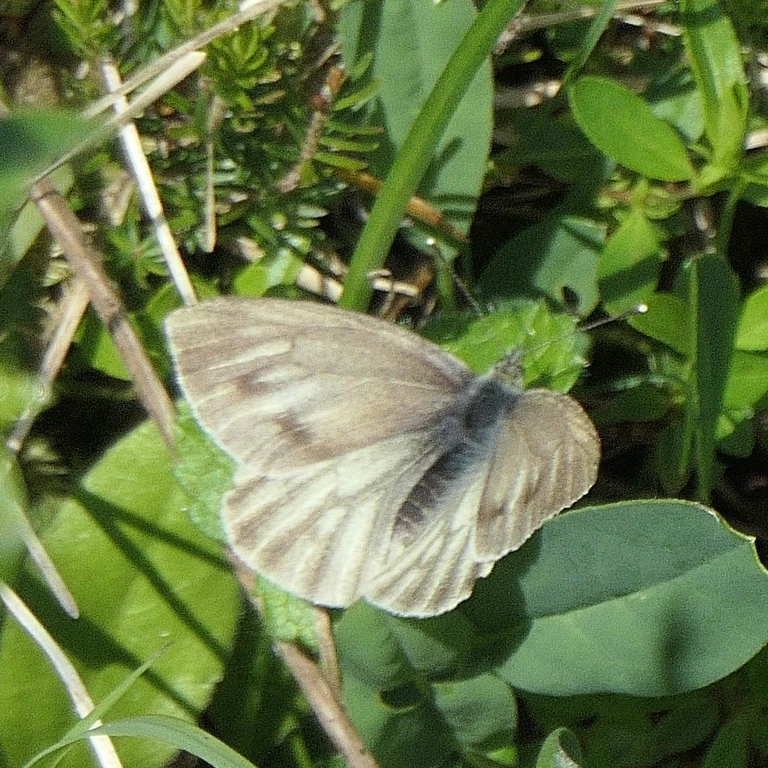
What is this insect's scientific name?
Pieris bryoniae
